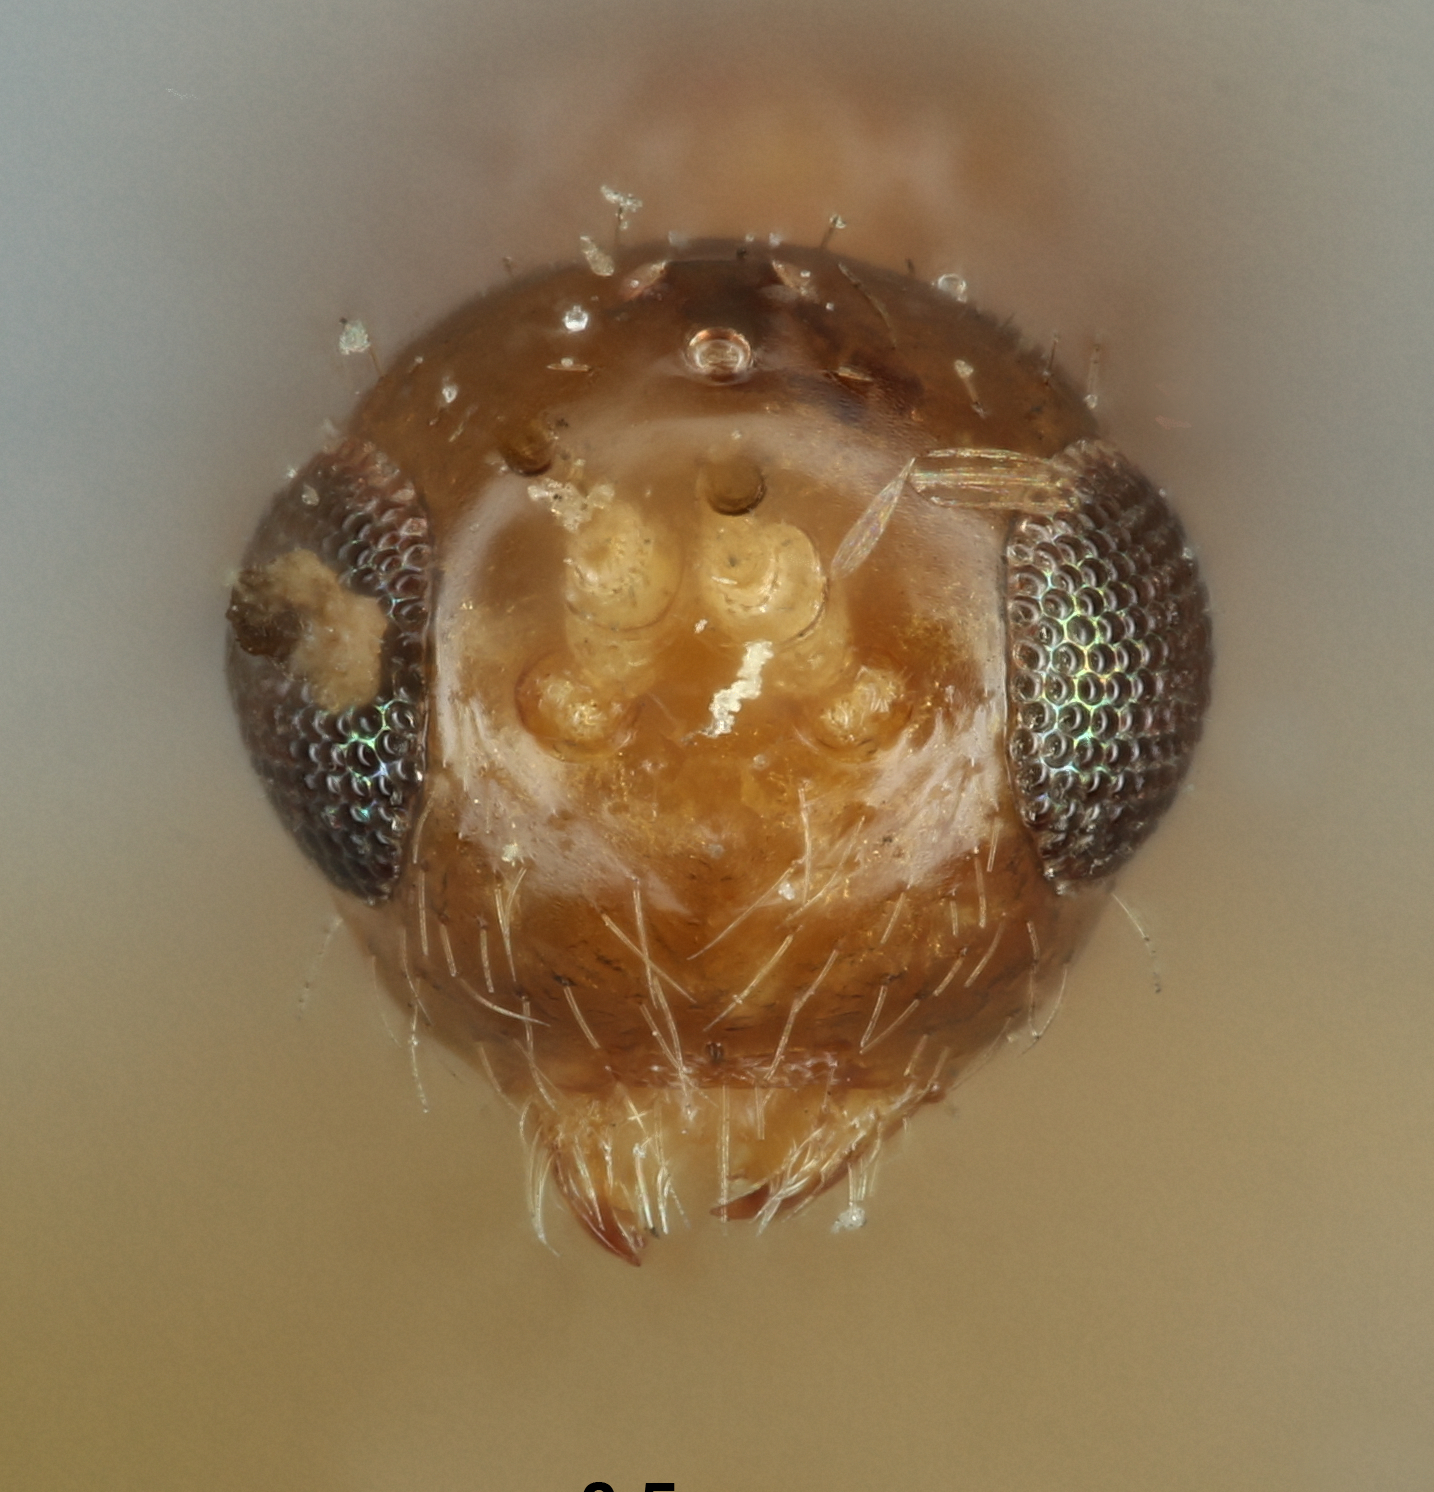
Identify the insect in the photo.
Lysitermus fascipennis
